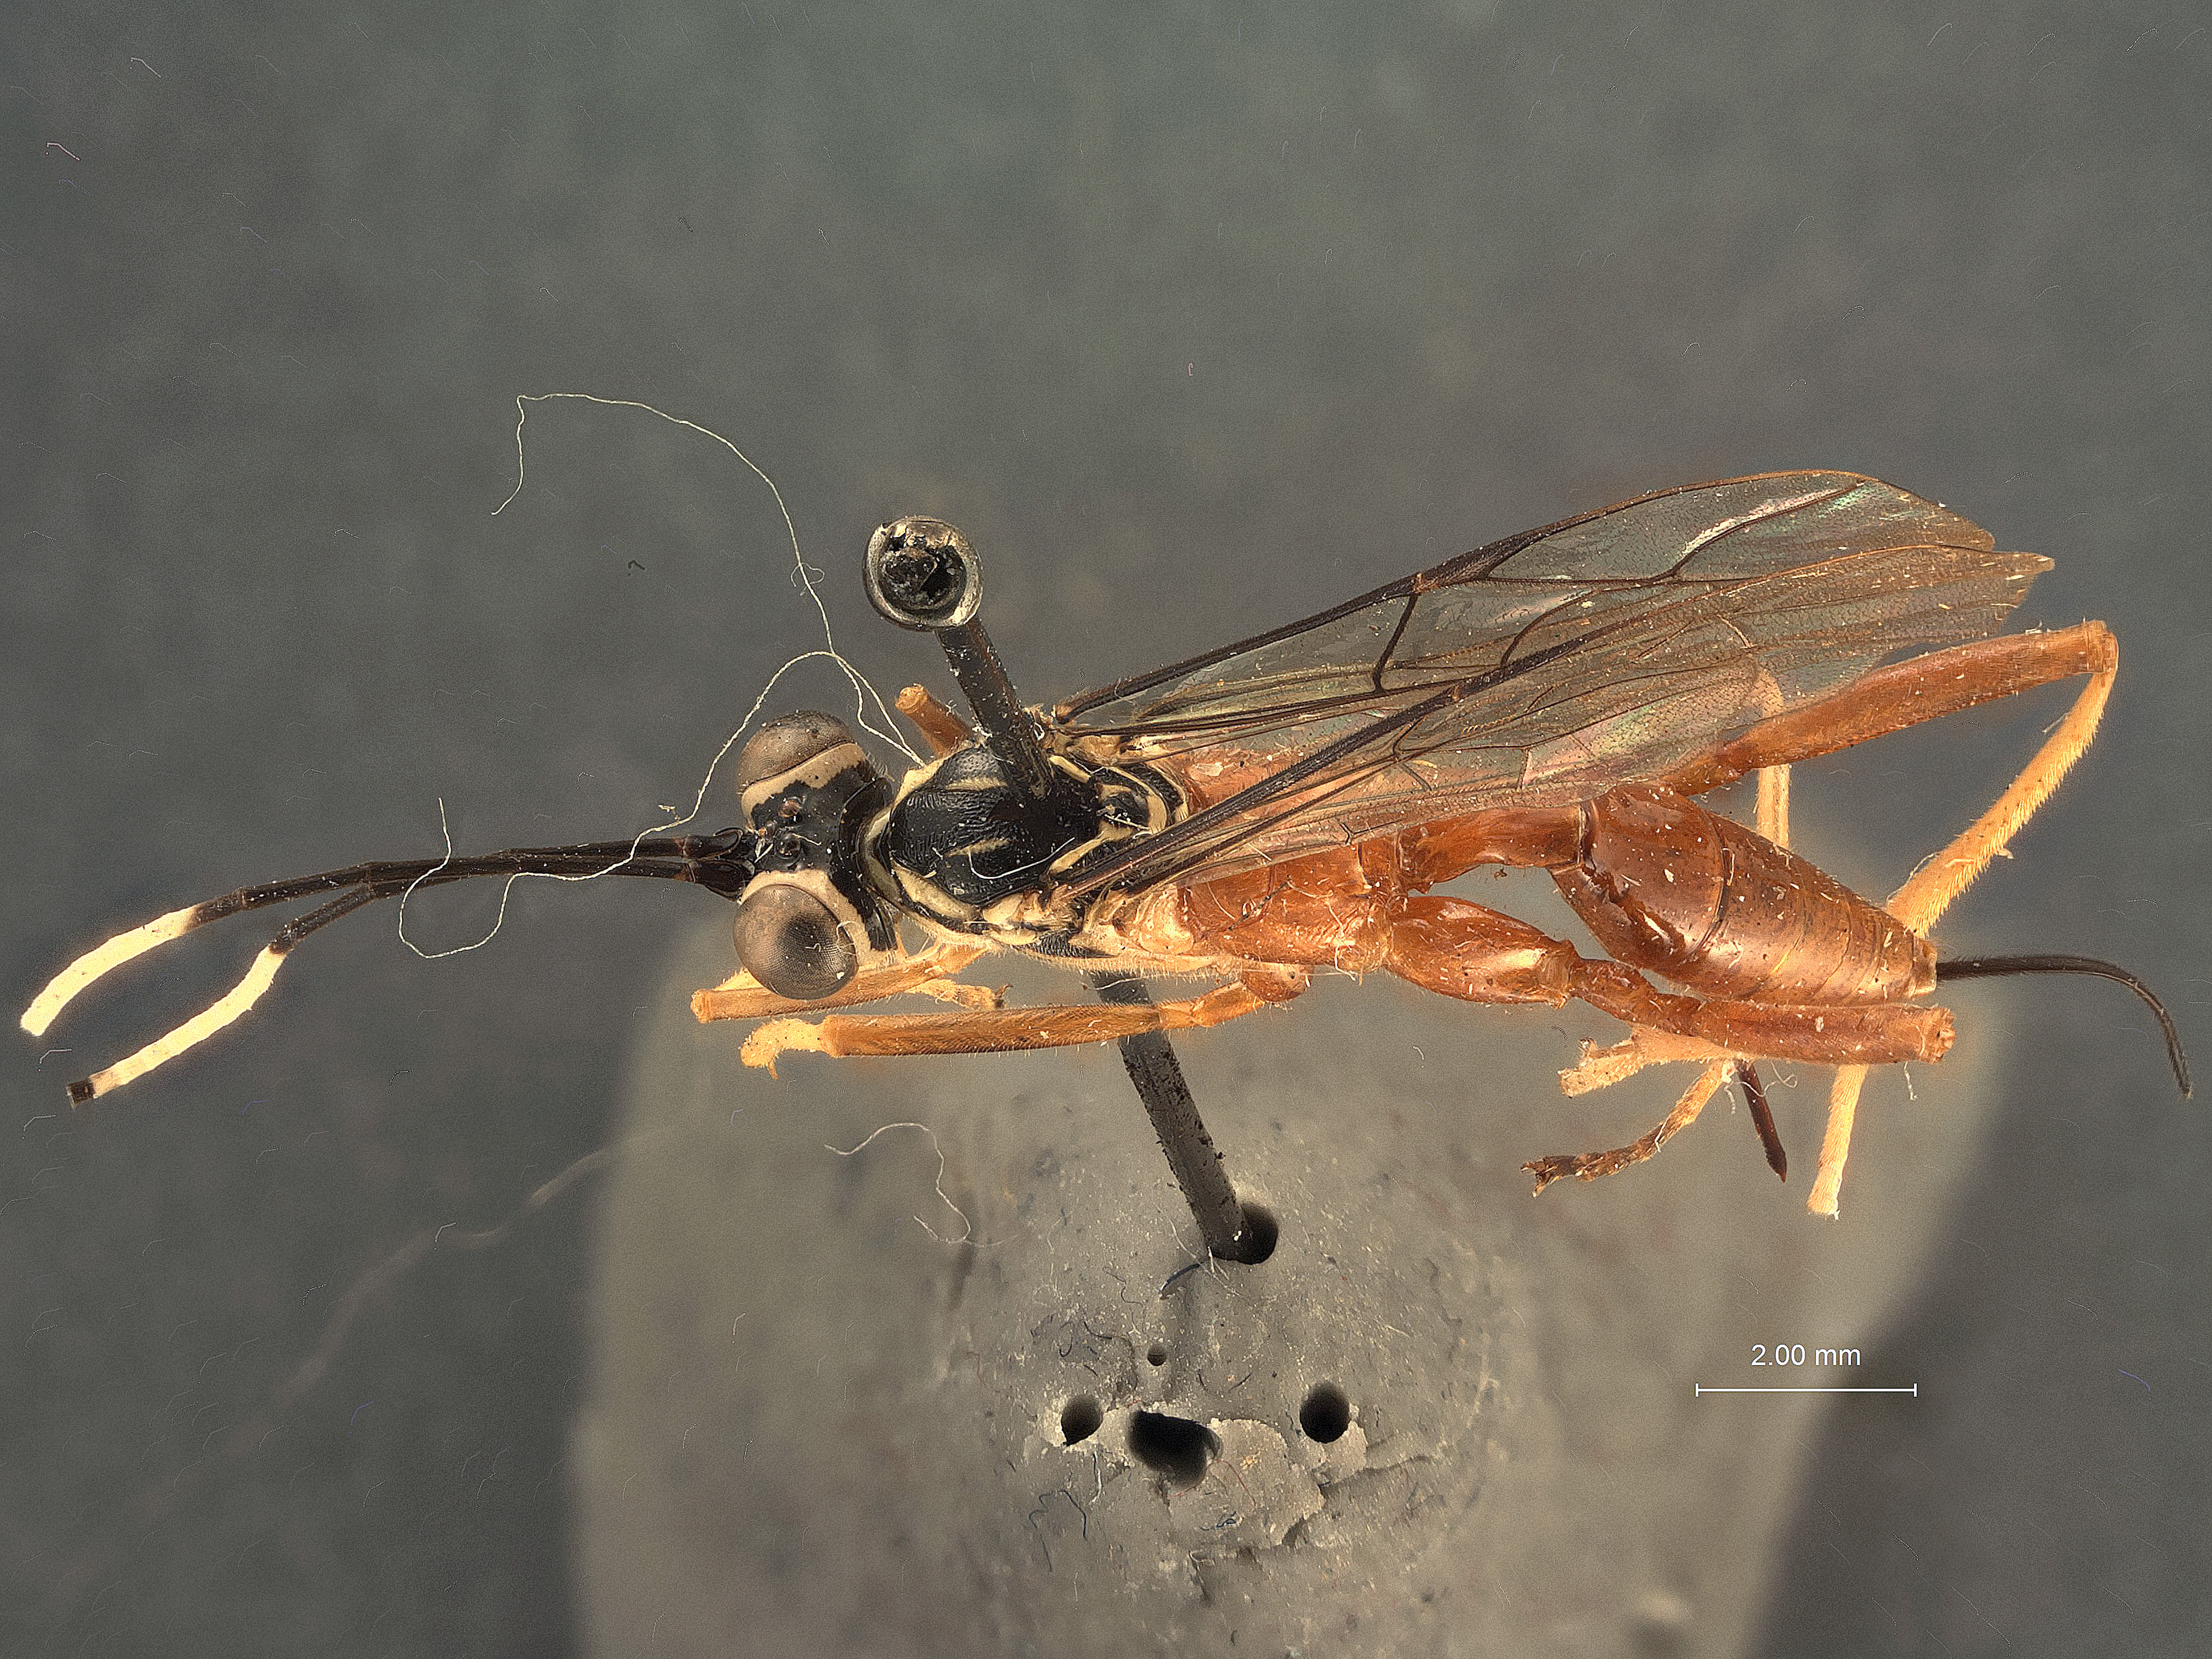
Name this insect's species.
Exetastes dichrous
